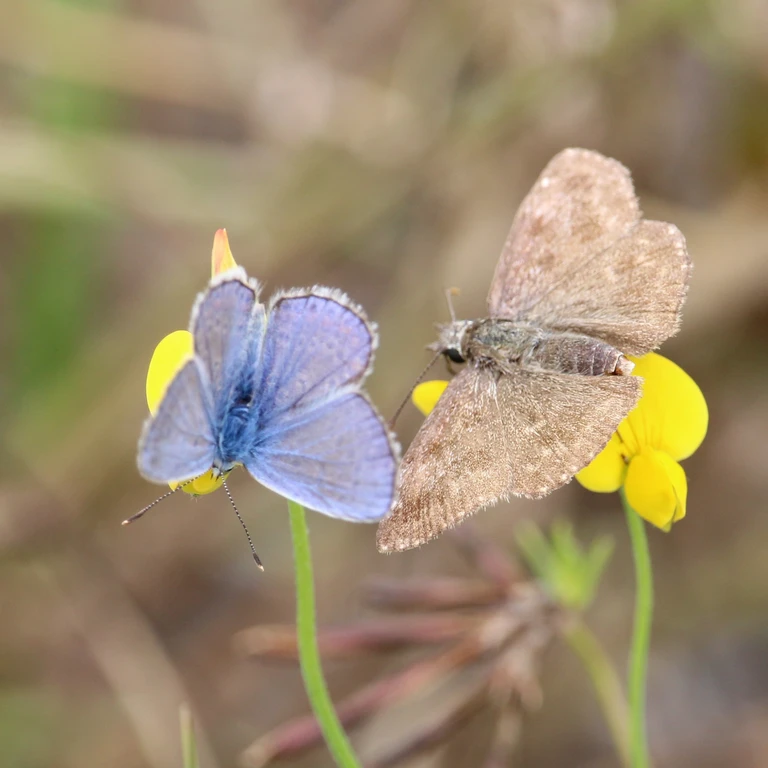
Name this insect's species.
Polyommatus icarus
